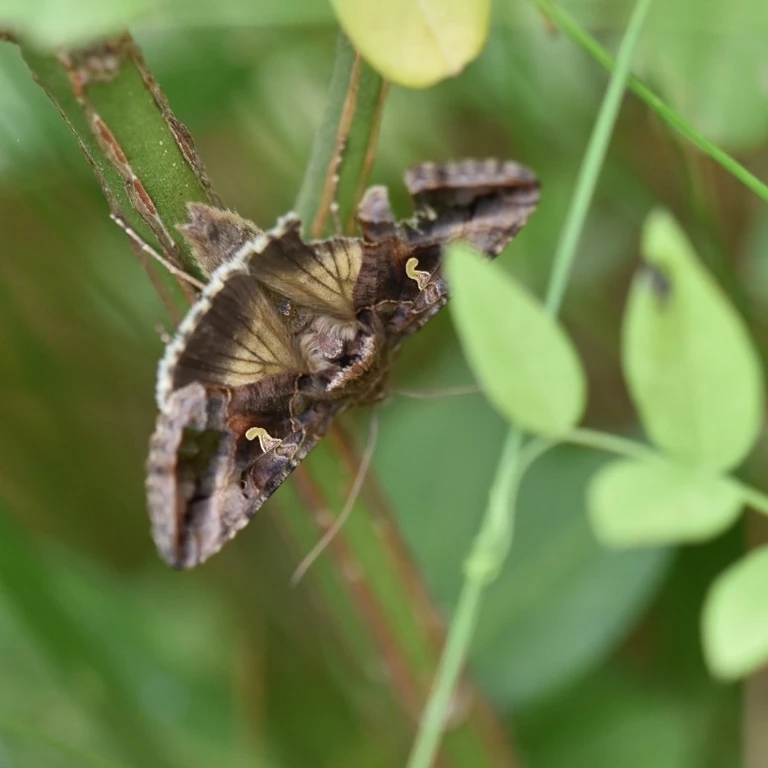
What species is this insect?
Autographa gamma
